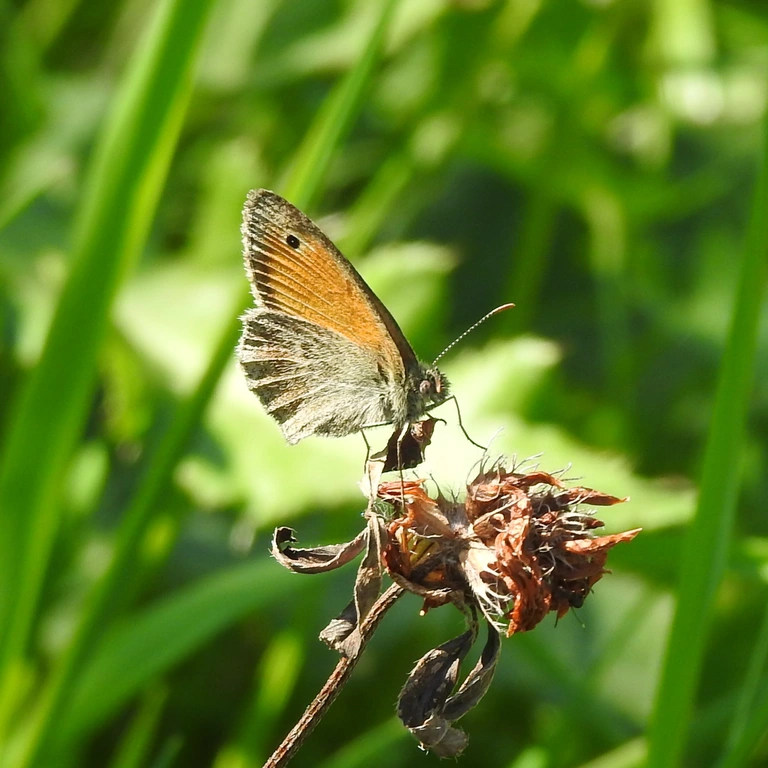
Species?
Coenonympha pamphilus
